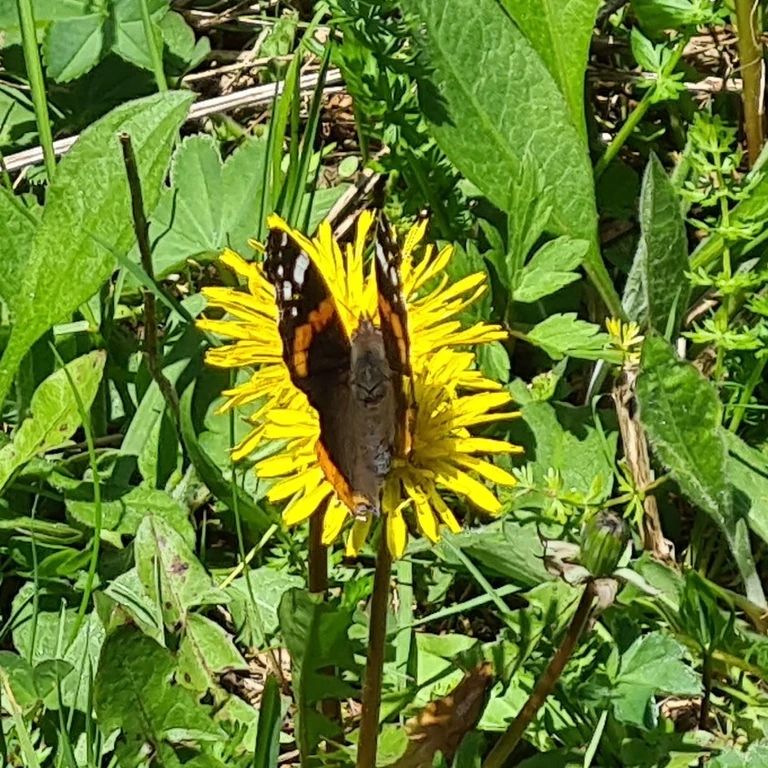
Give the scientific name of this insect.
Vanessa atalanta
